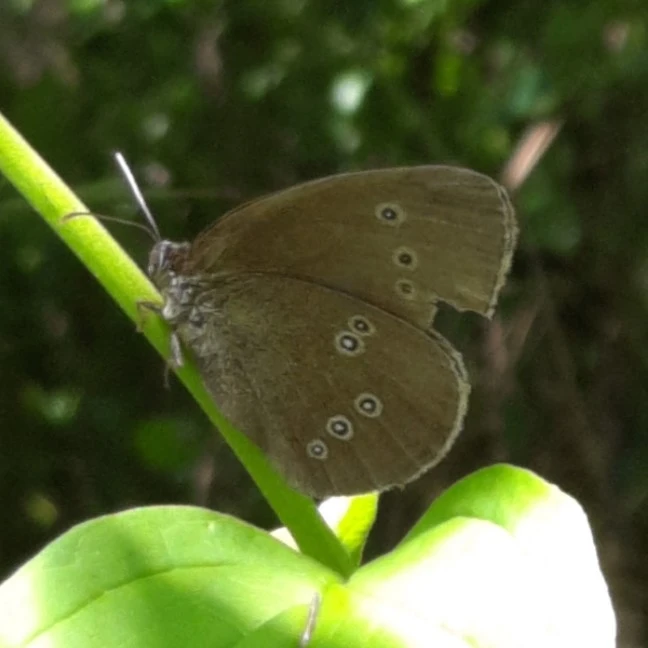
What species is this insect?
Aphantopus hyperantus
